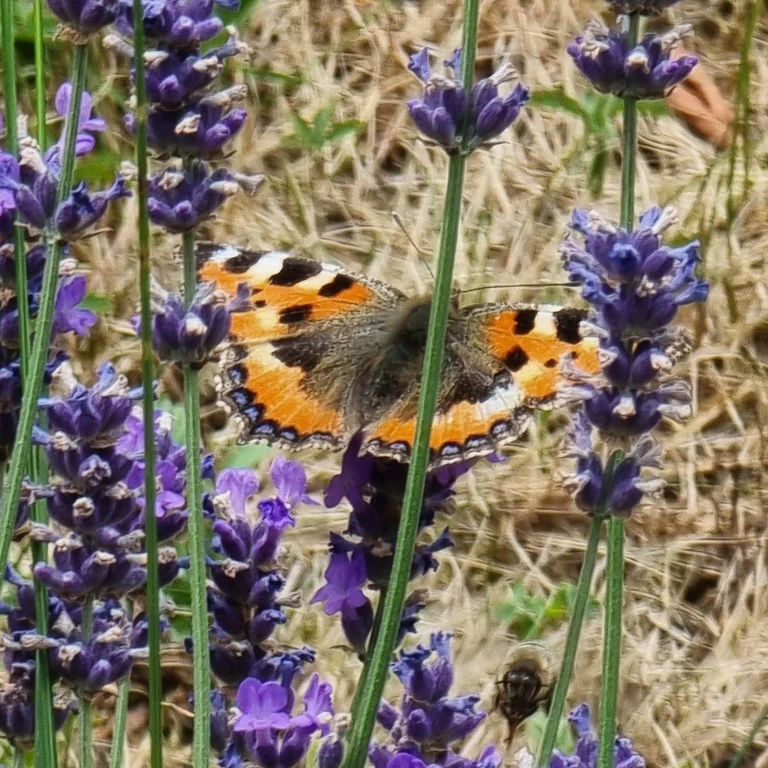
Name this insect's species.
Aglais urticae
